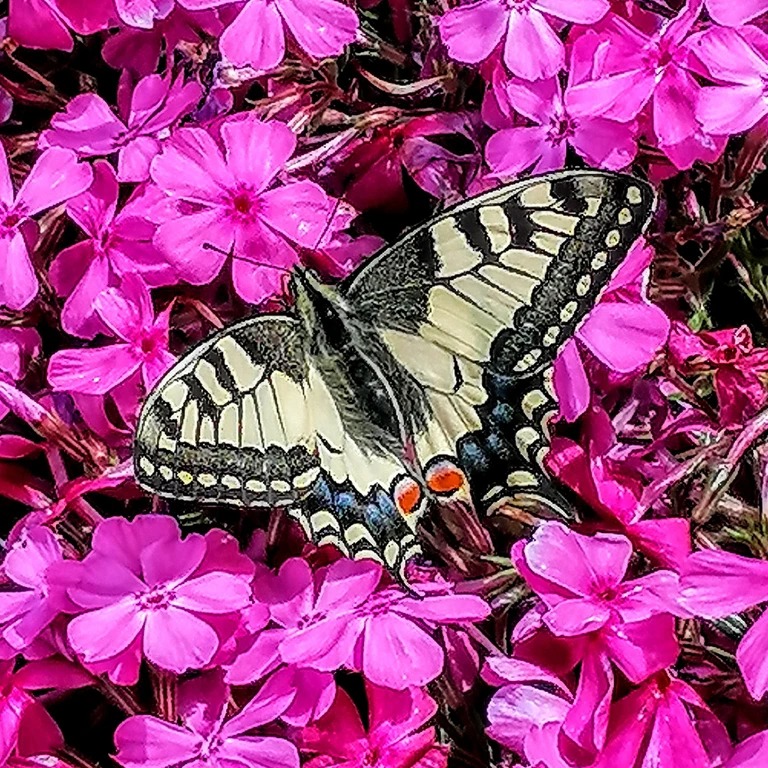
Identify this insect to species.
Papilio machaon
